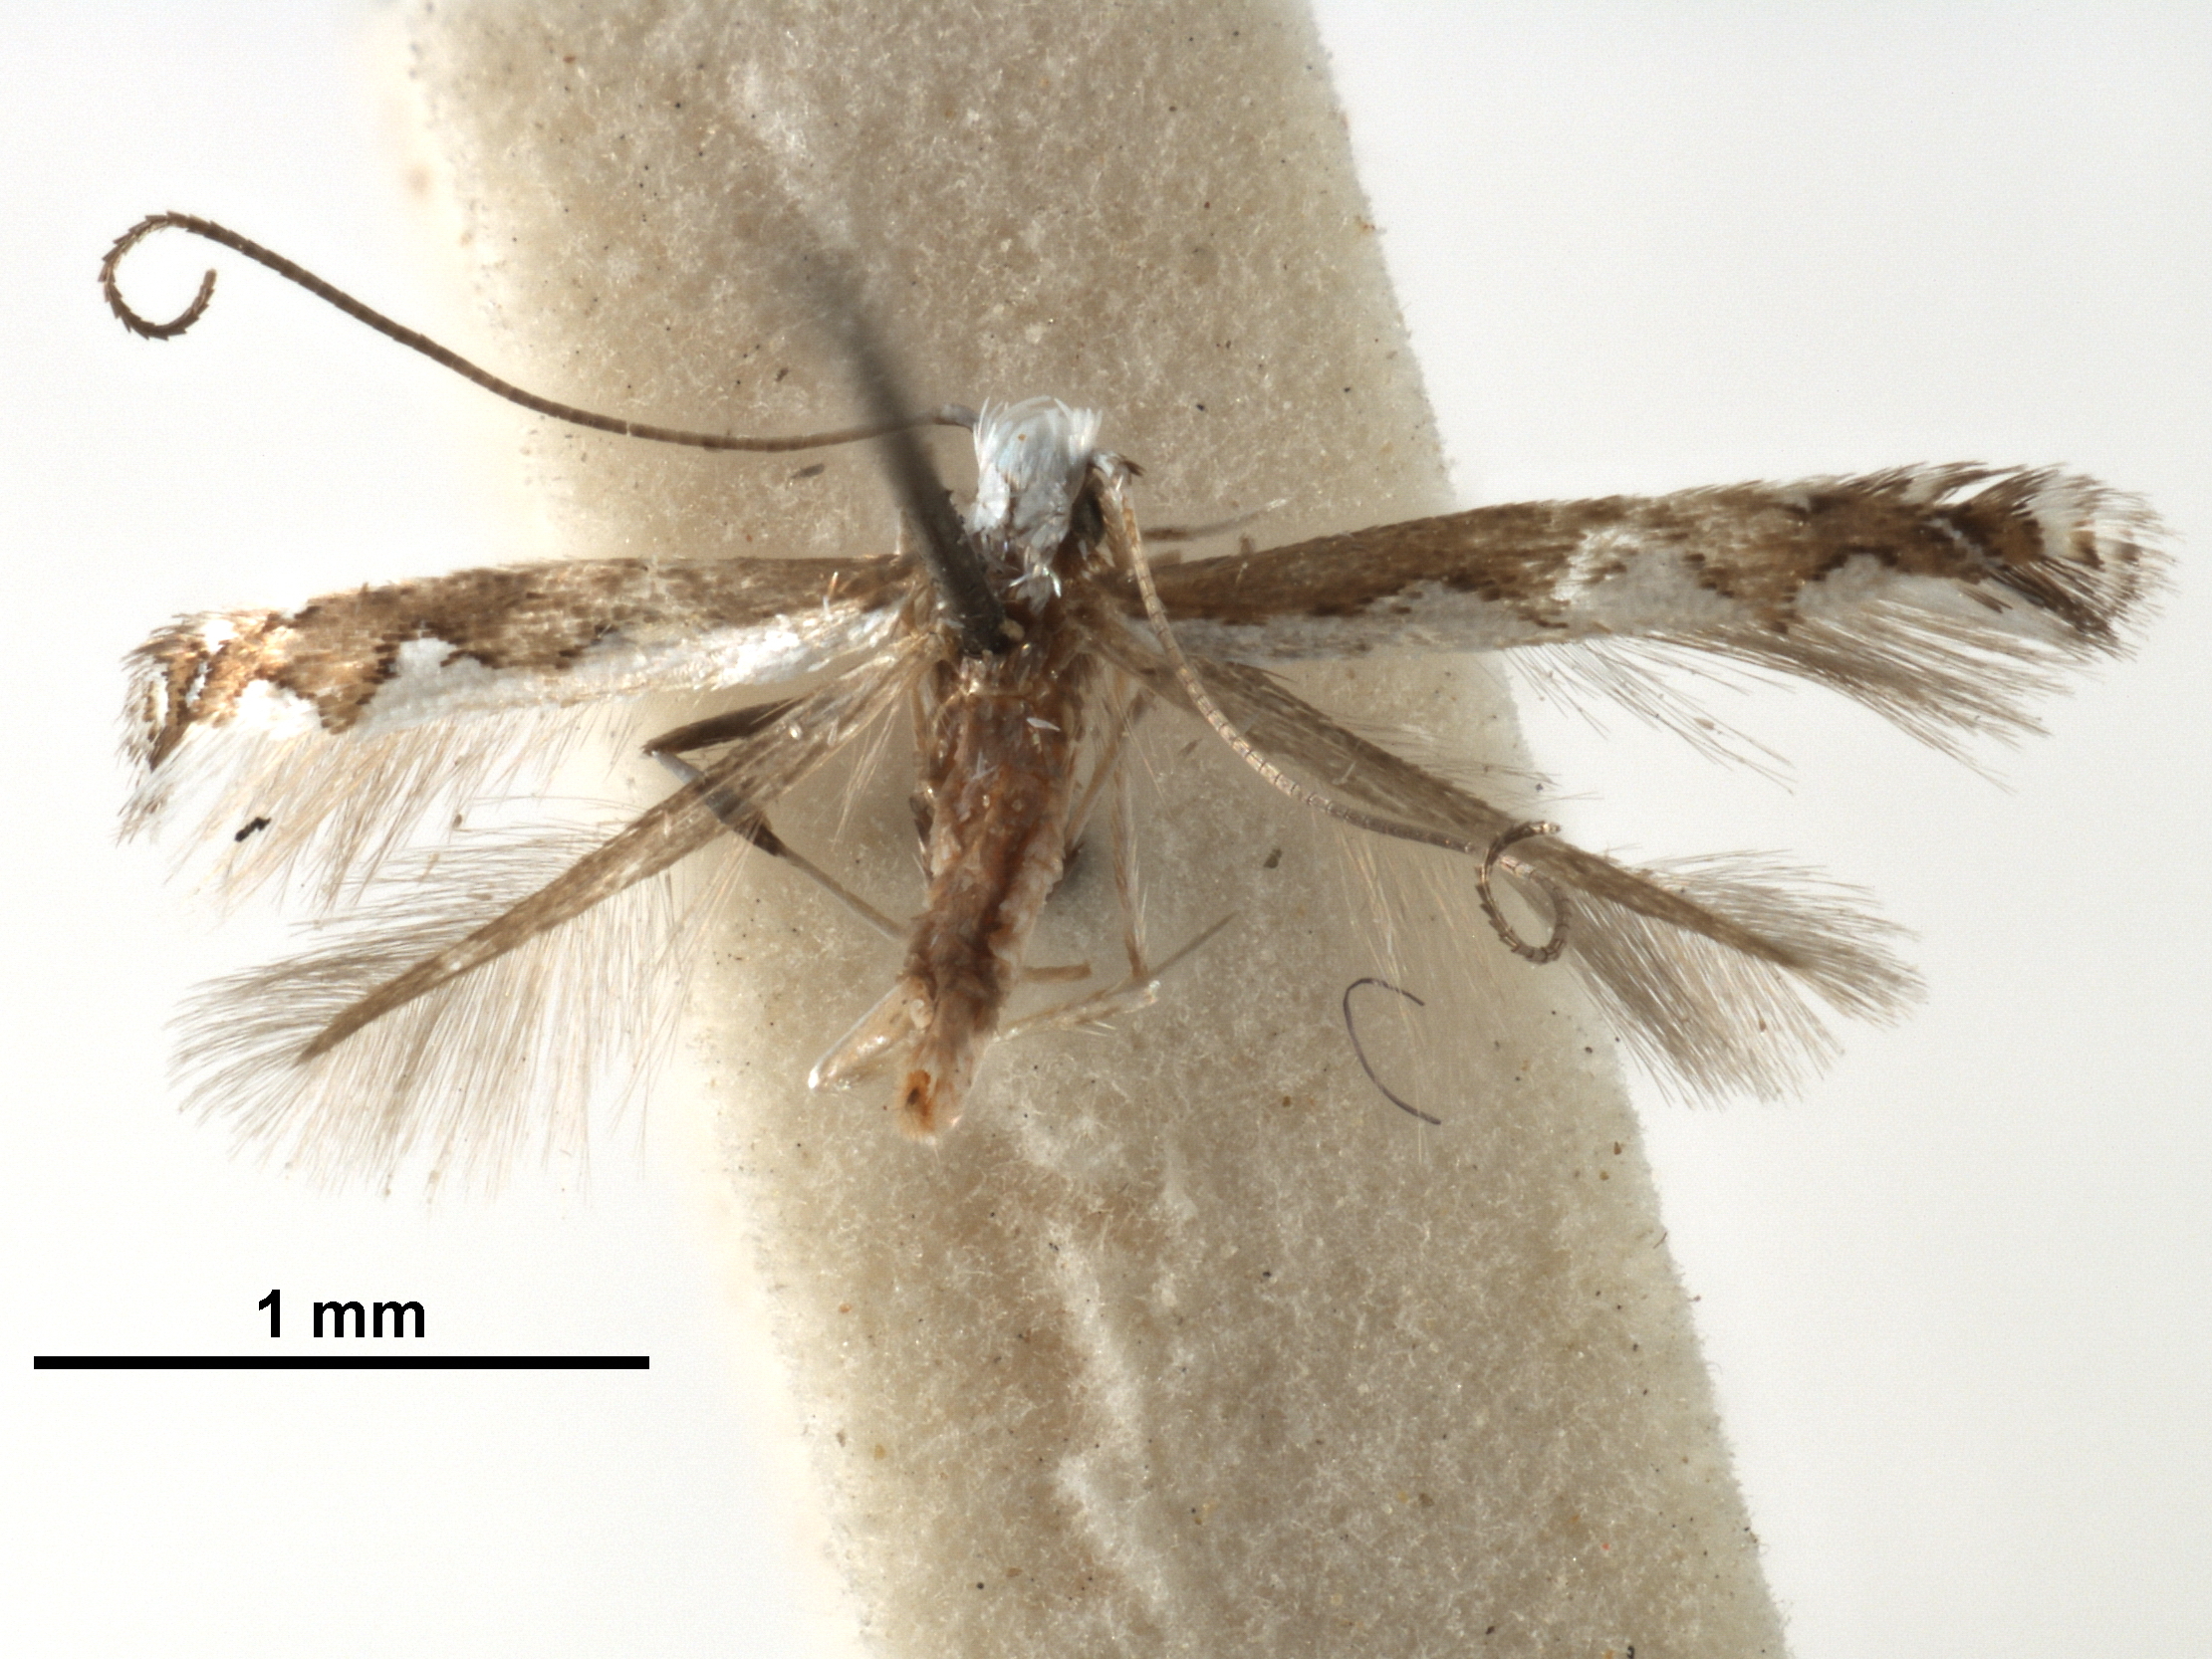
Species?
Dialectica aemula
